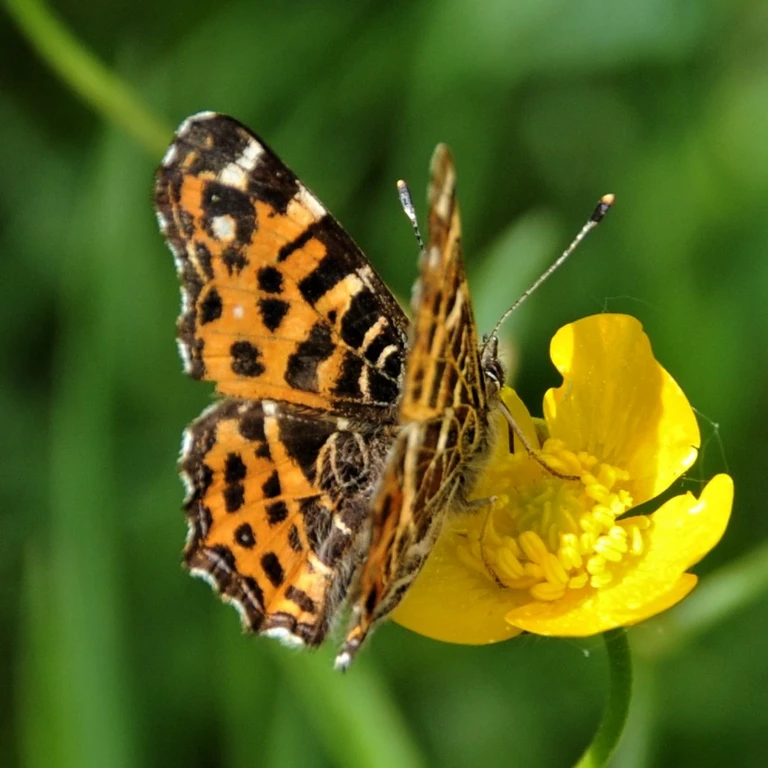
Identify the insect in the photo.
Araschnia levana
